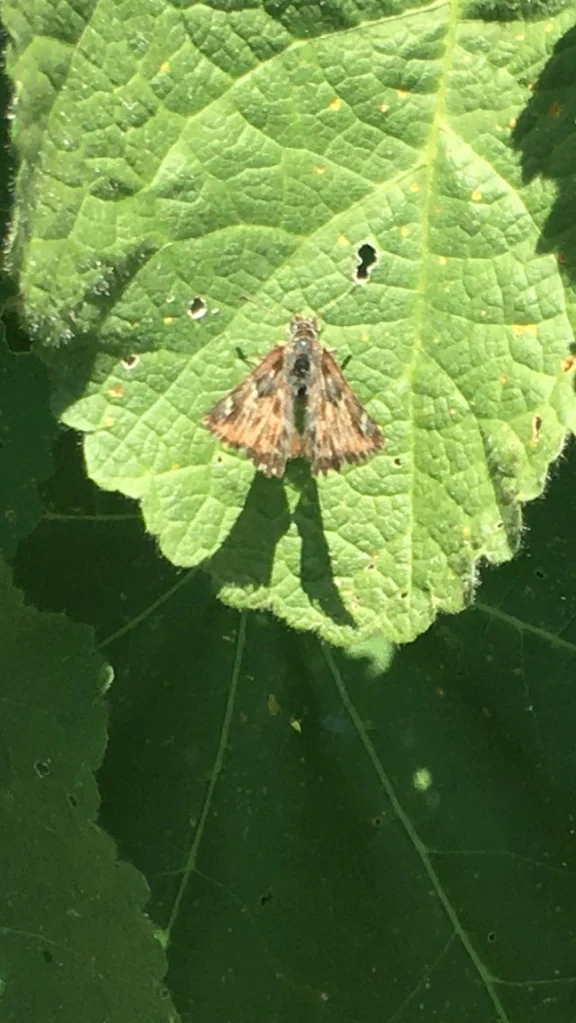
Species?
Carcharodus alceae
